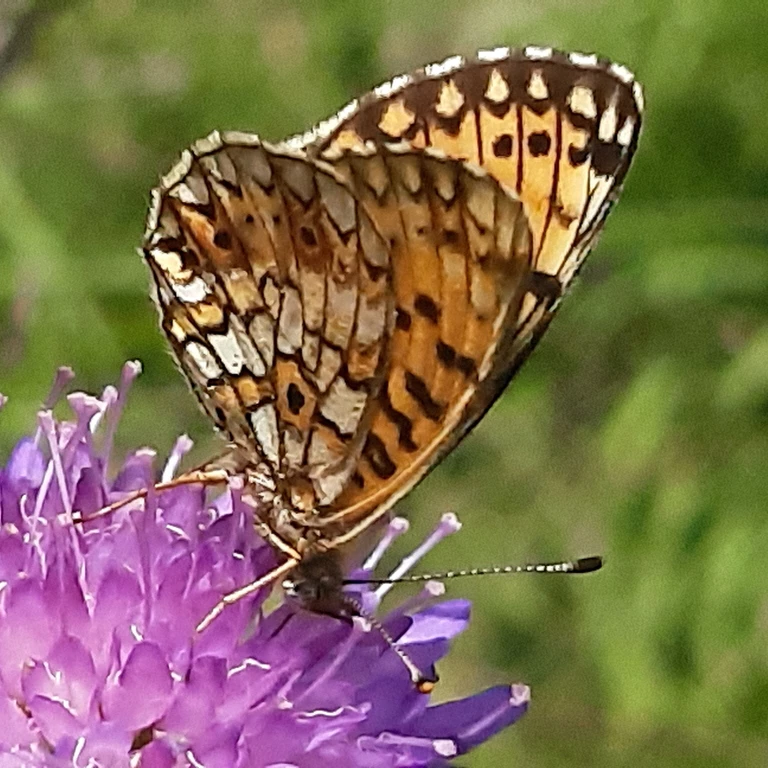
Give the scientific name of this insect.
Boloria selene
